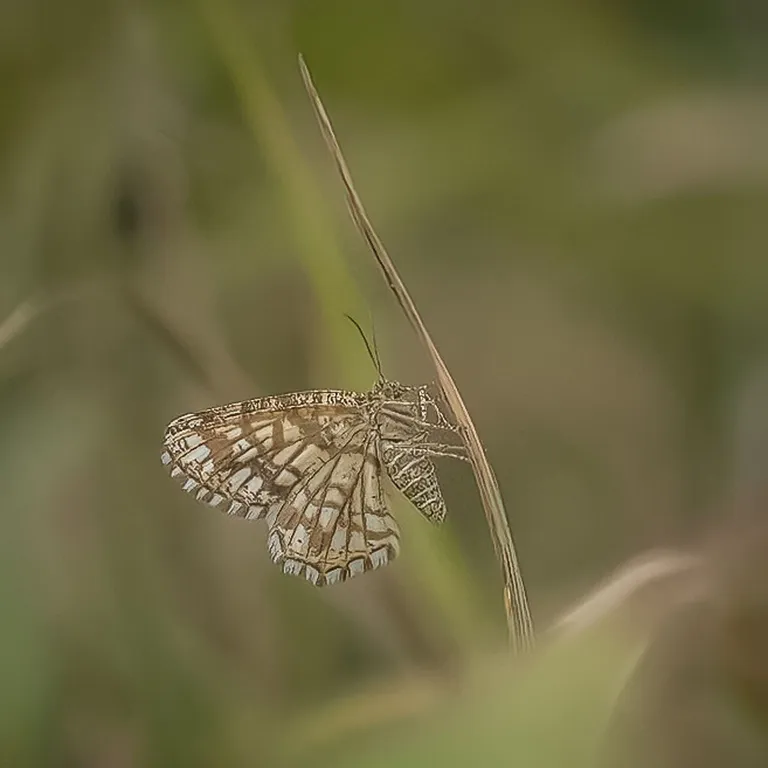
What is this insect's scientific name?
Chiasmia clathrata
